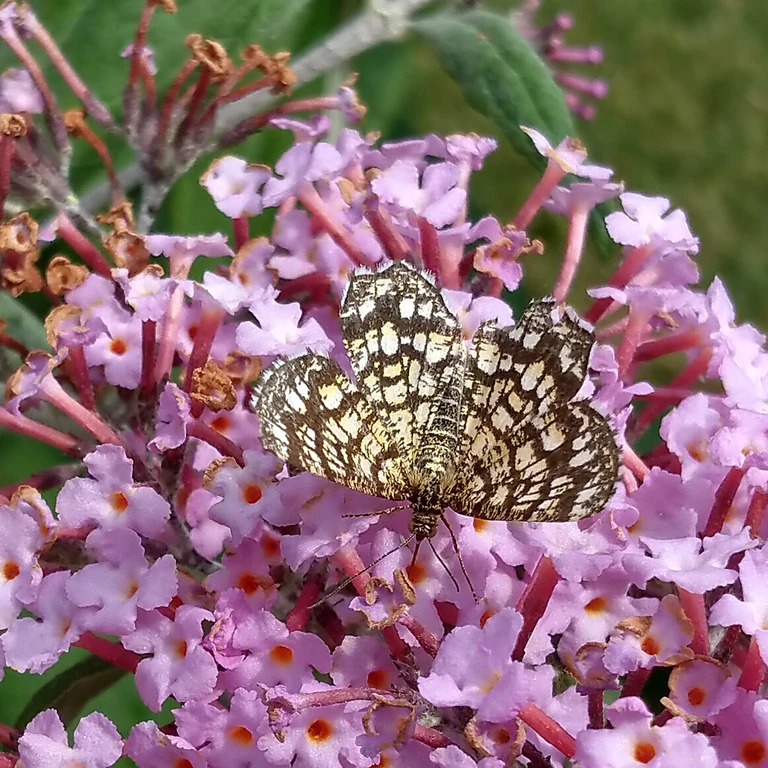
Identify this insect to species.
Chiasmia clathrata
